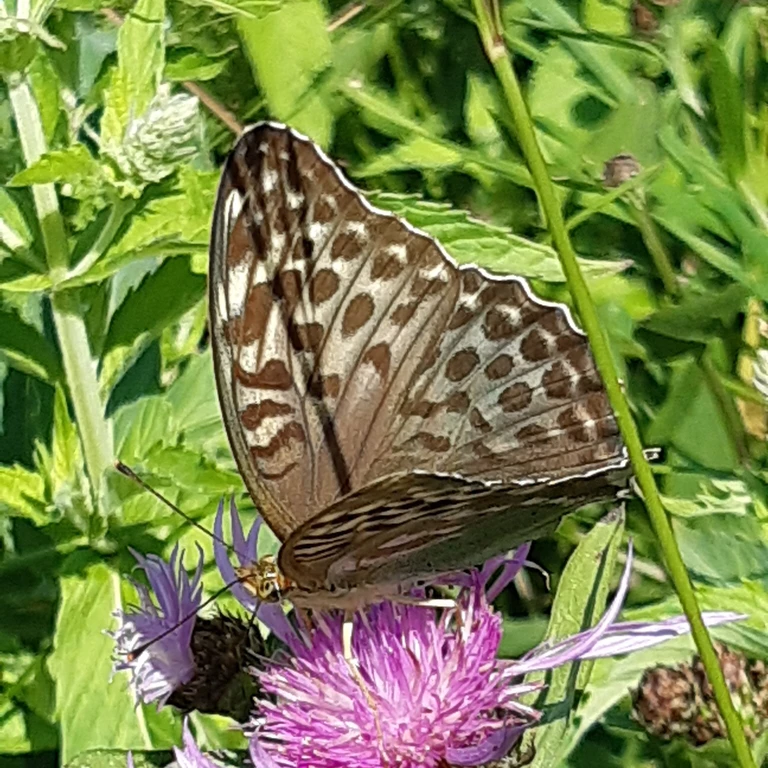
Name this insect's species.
Argynnis paphia
